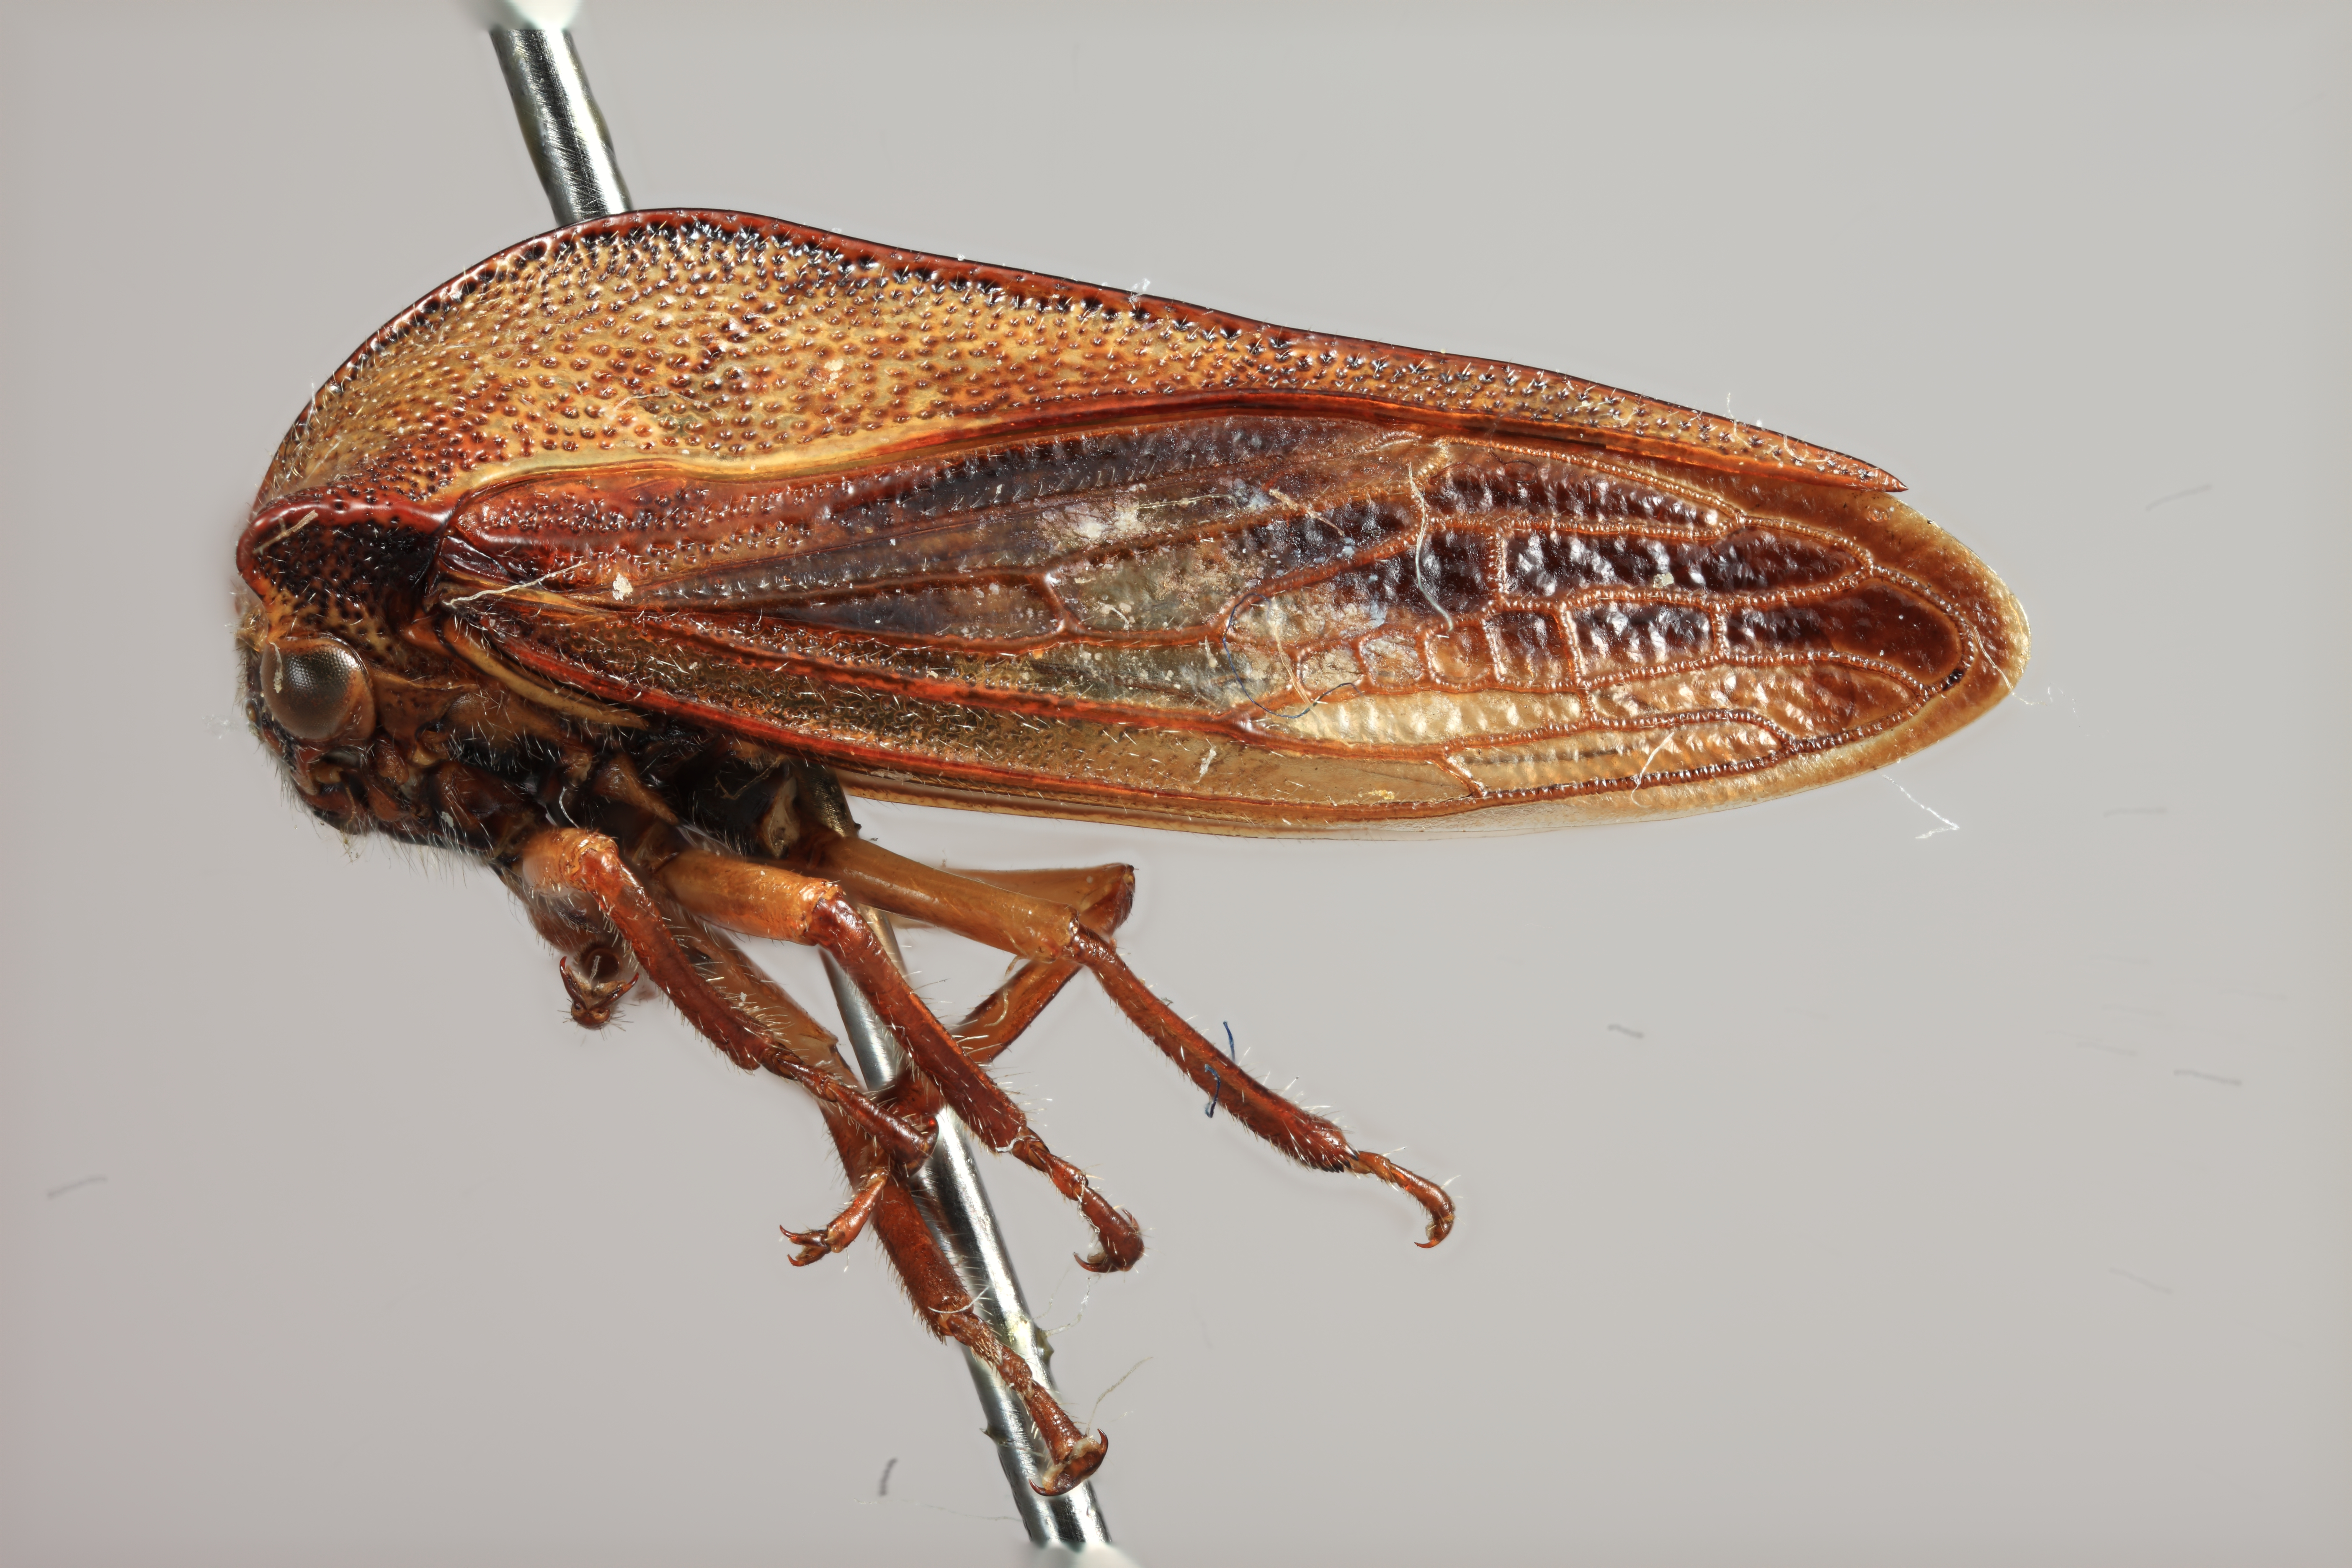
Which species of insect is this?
Alchisme henryi
